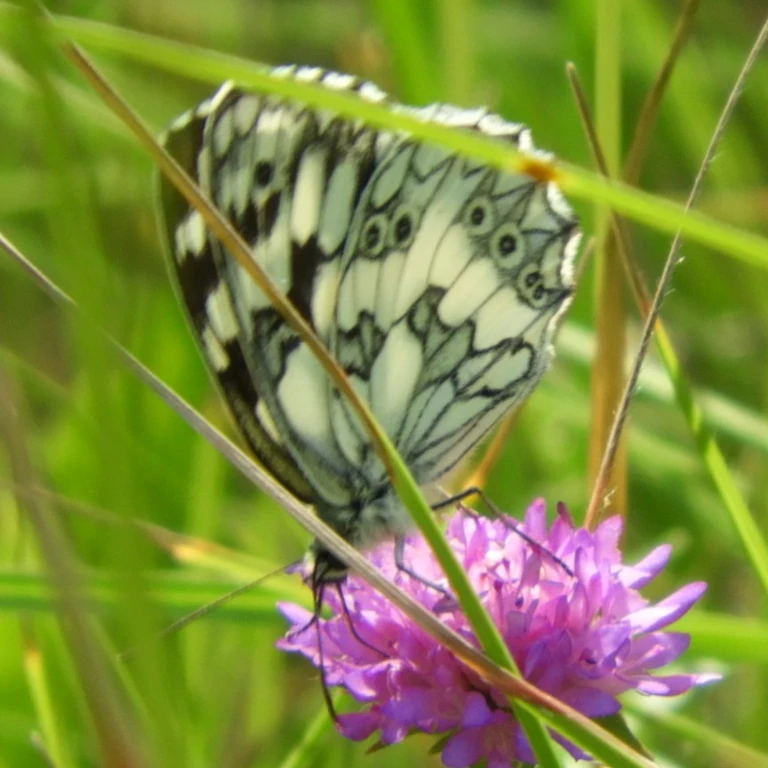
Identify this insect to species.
Melanargia galathea
